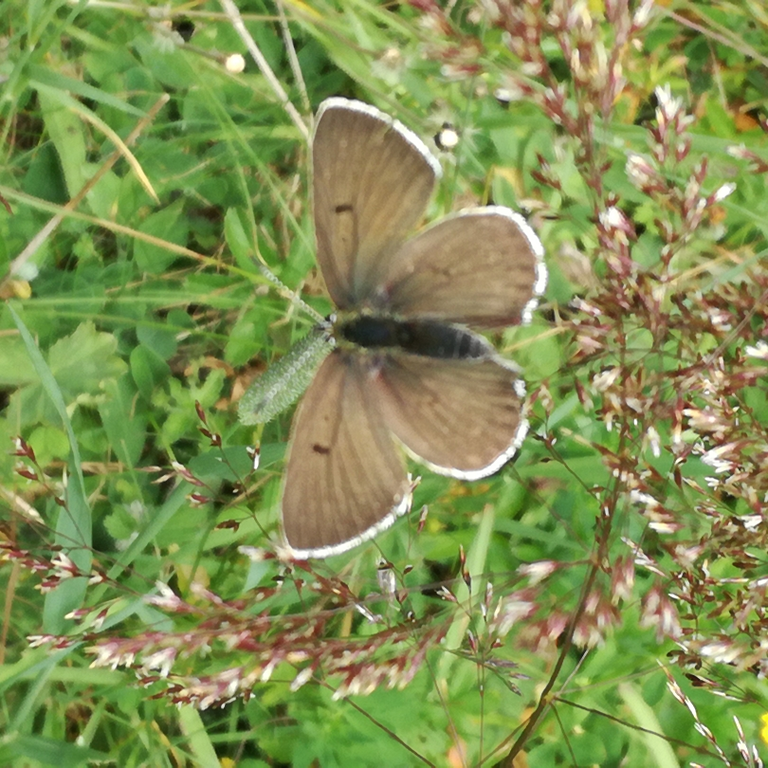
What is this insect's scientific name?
Eumedonia eumedon
